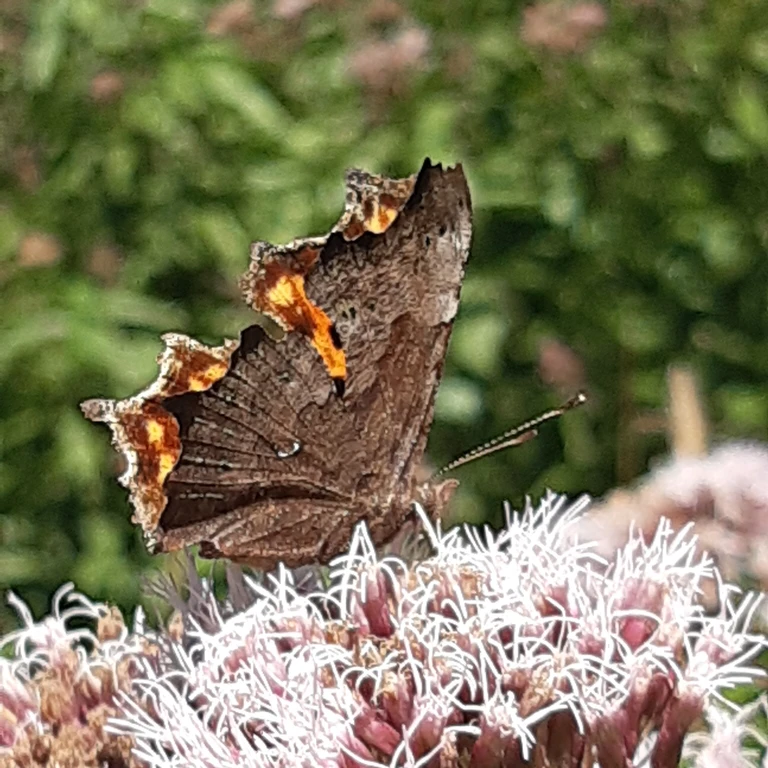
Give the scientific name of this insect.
Polygonia c-album
